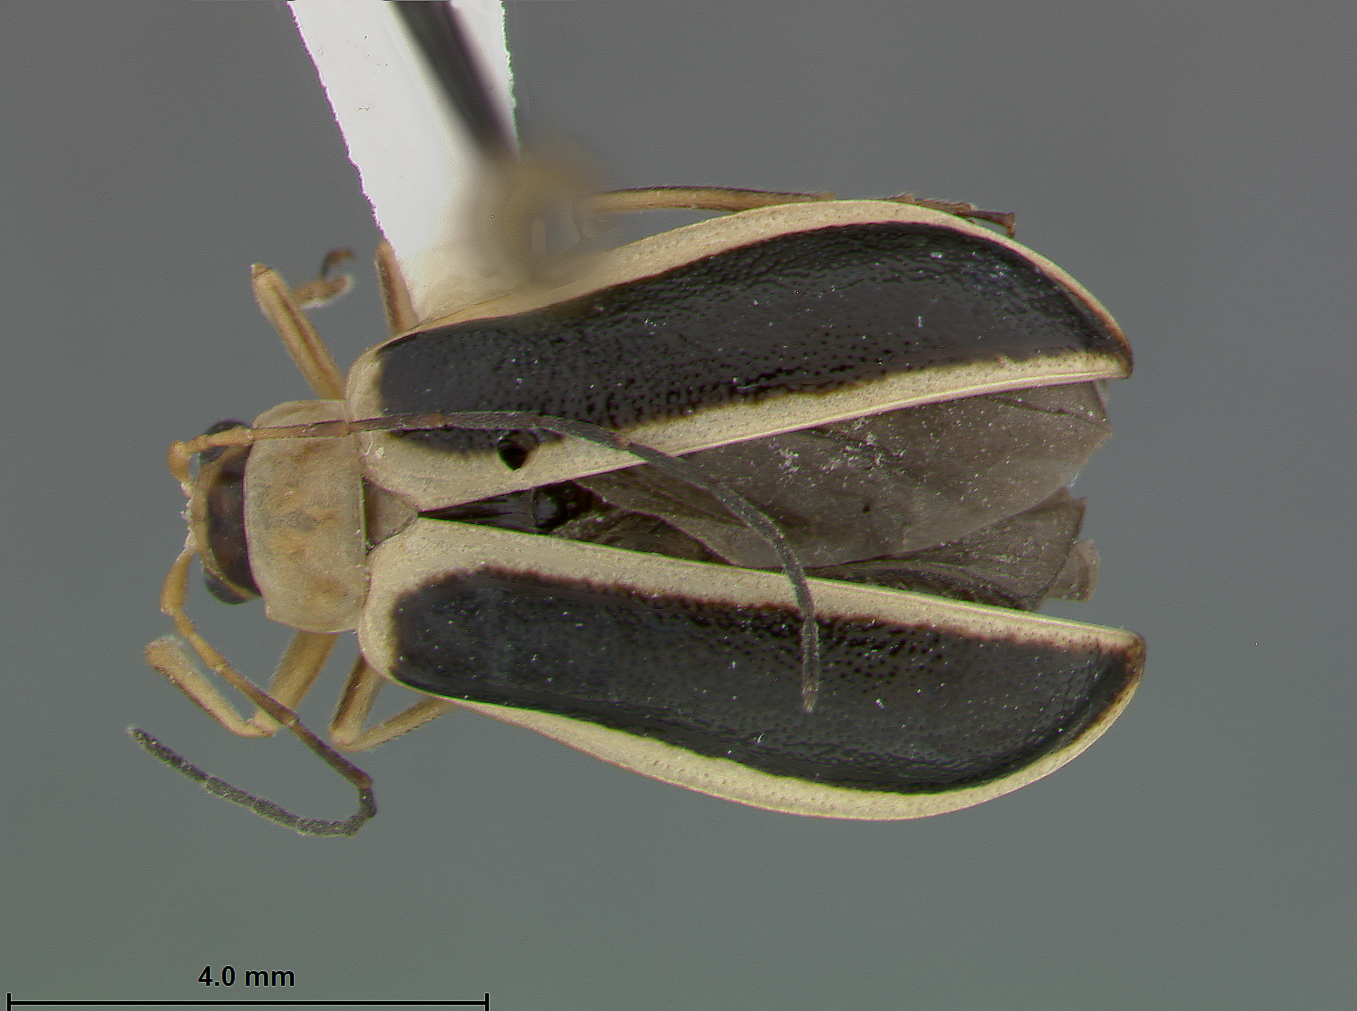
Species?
Mimastra grahami
